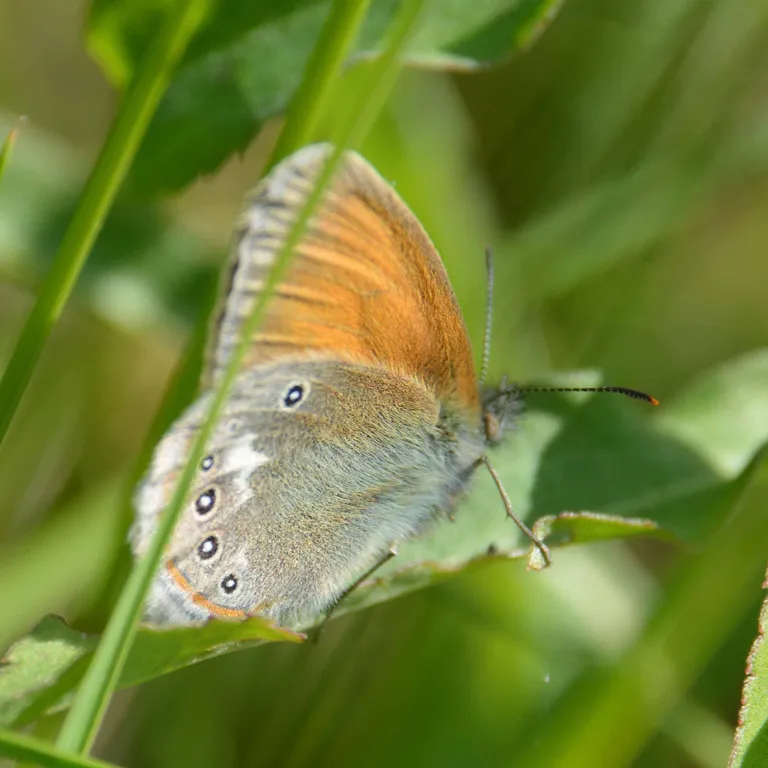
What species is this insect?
Coenonympha glycerion (also Coenonympha iphis)
